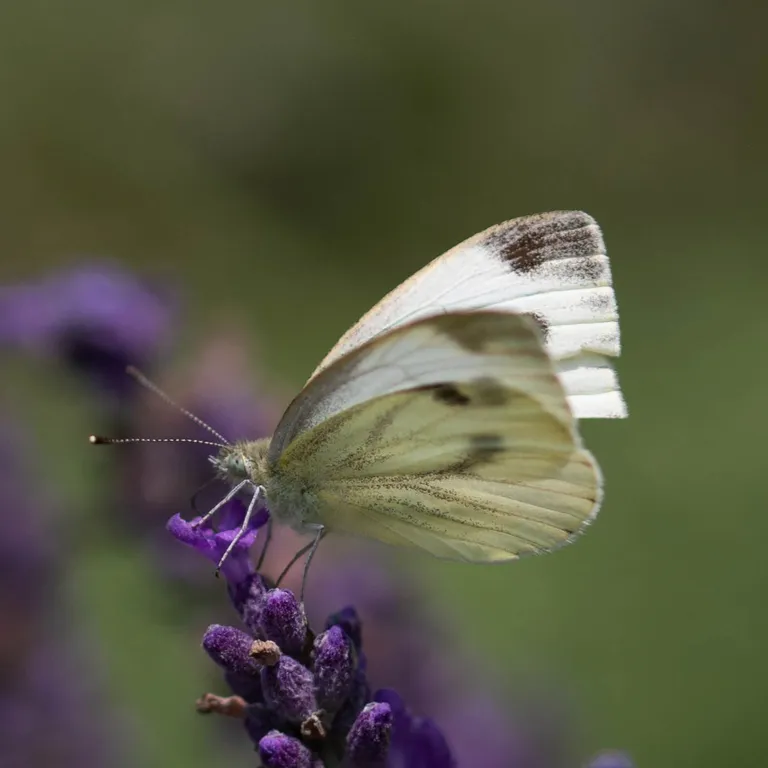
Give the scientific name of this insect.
Pieris napi
